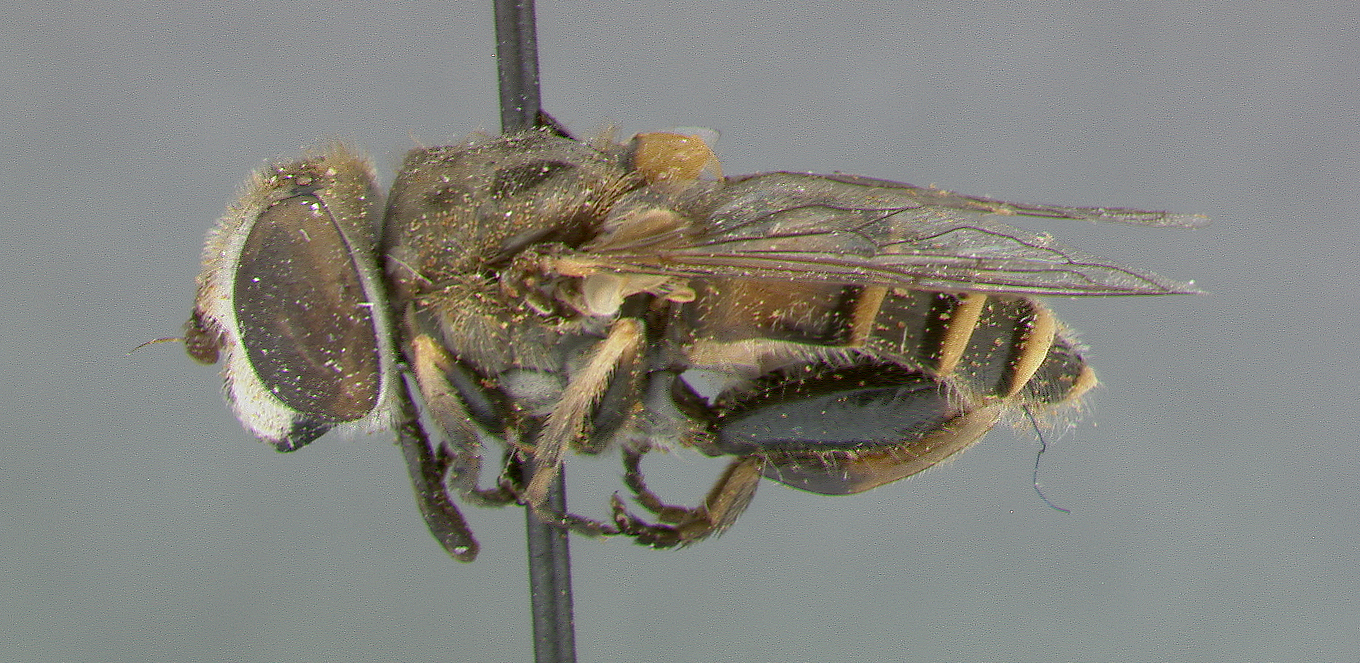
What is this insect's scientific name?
Eristalis texanus
